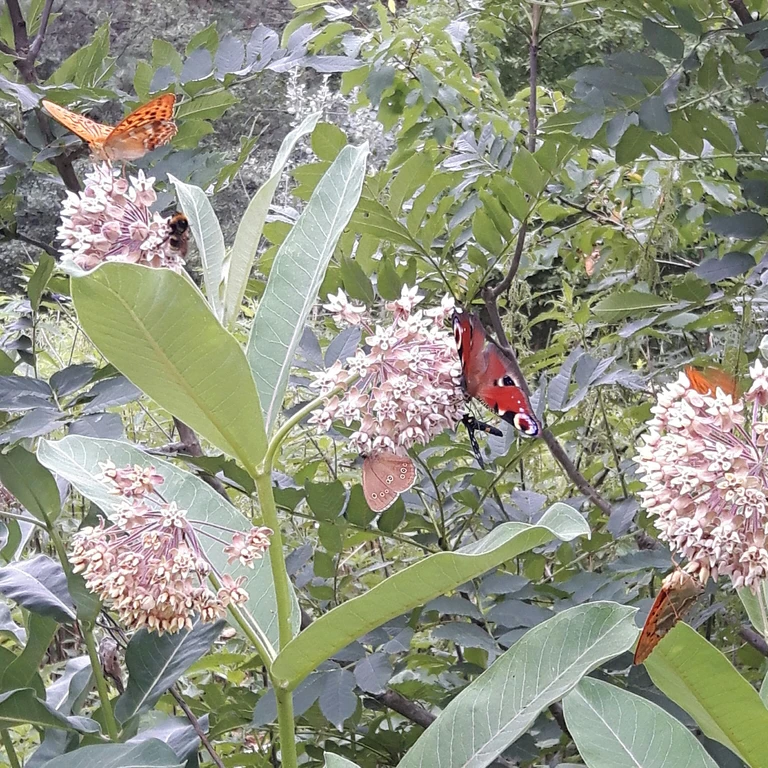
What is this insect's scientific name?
Aglais io
